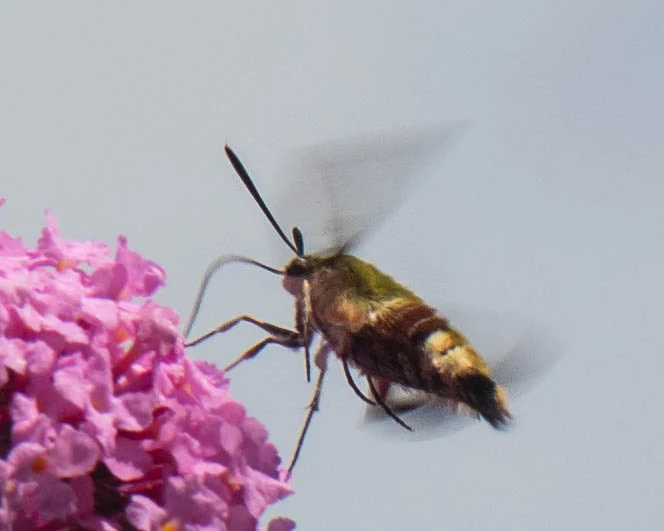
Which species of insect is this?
Hemaris fuciformis
